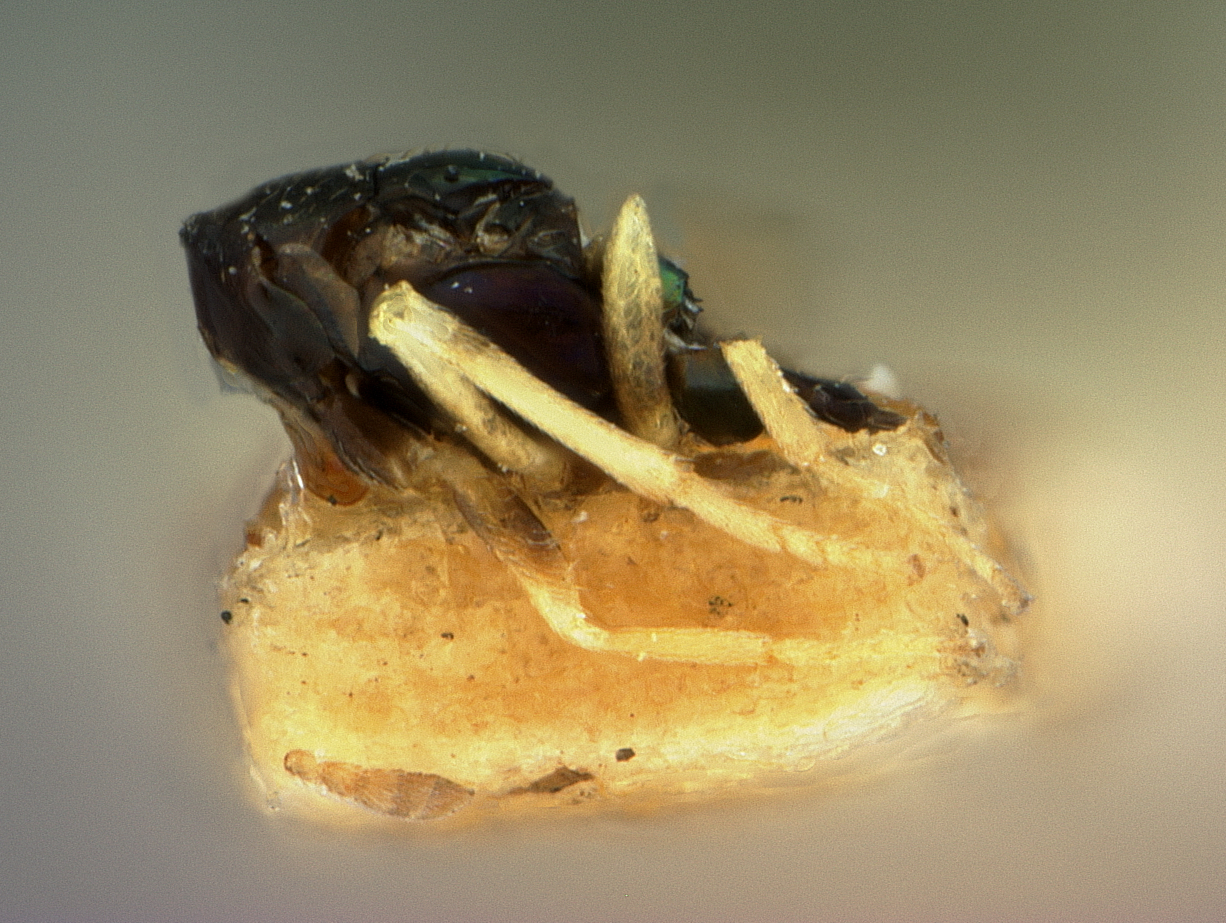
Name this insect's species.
Encyrtus anasae
